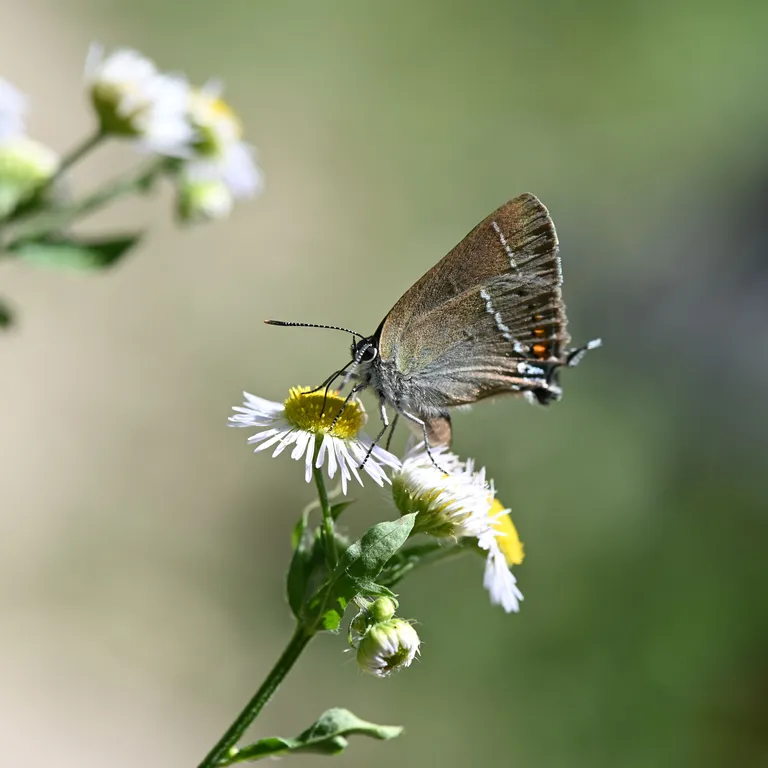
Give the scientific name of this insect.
Satyrium spini (also Tuttiola spini)
